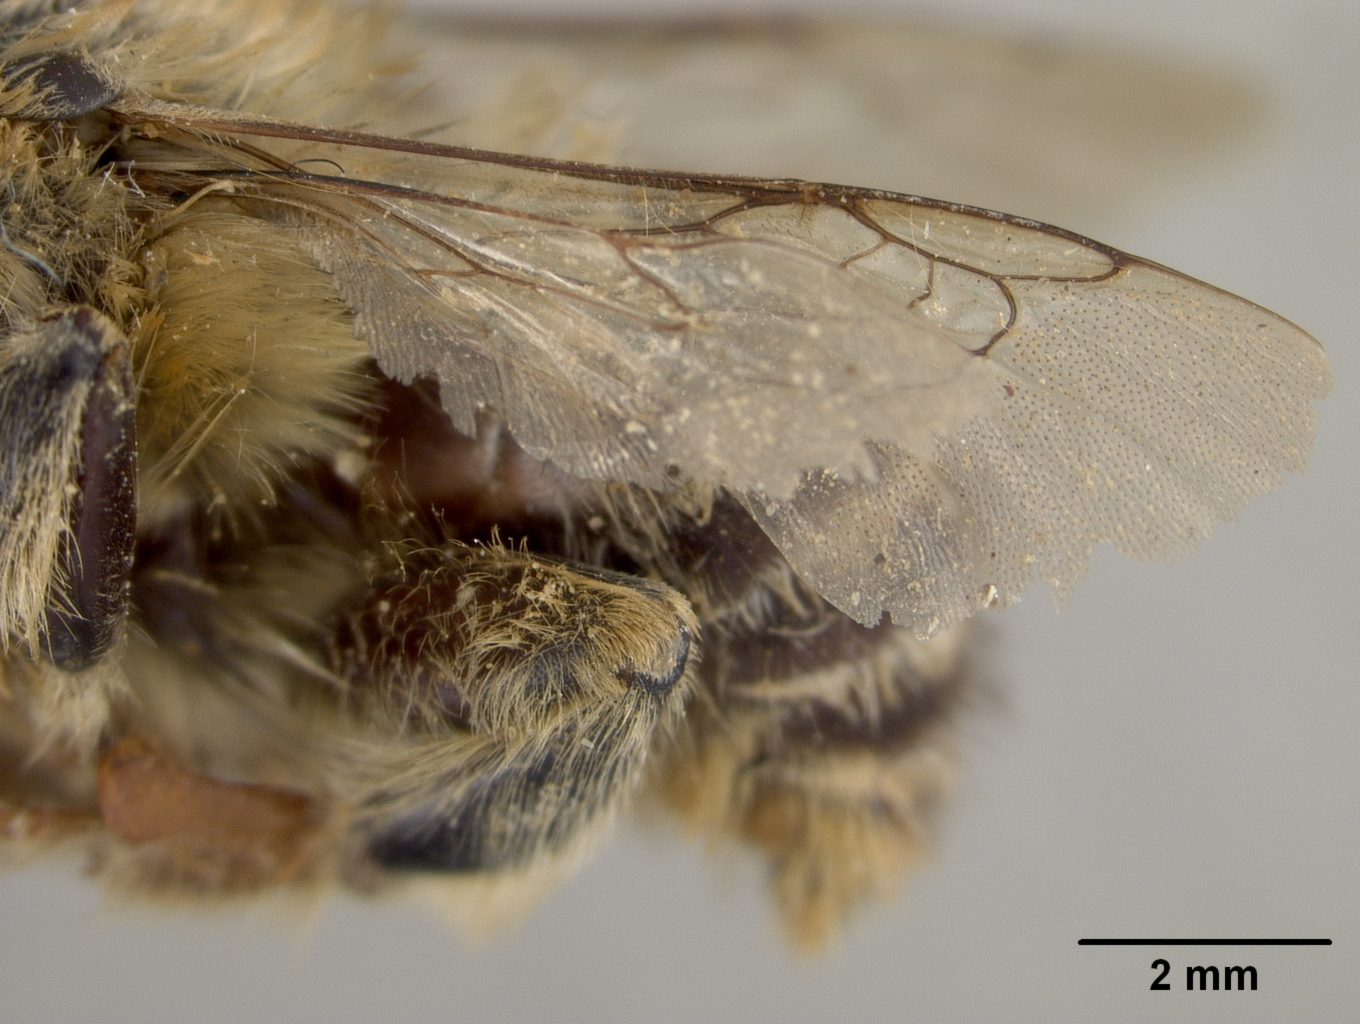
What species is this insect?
Habropoda pekinensis
